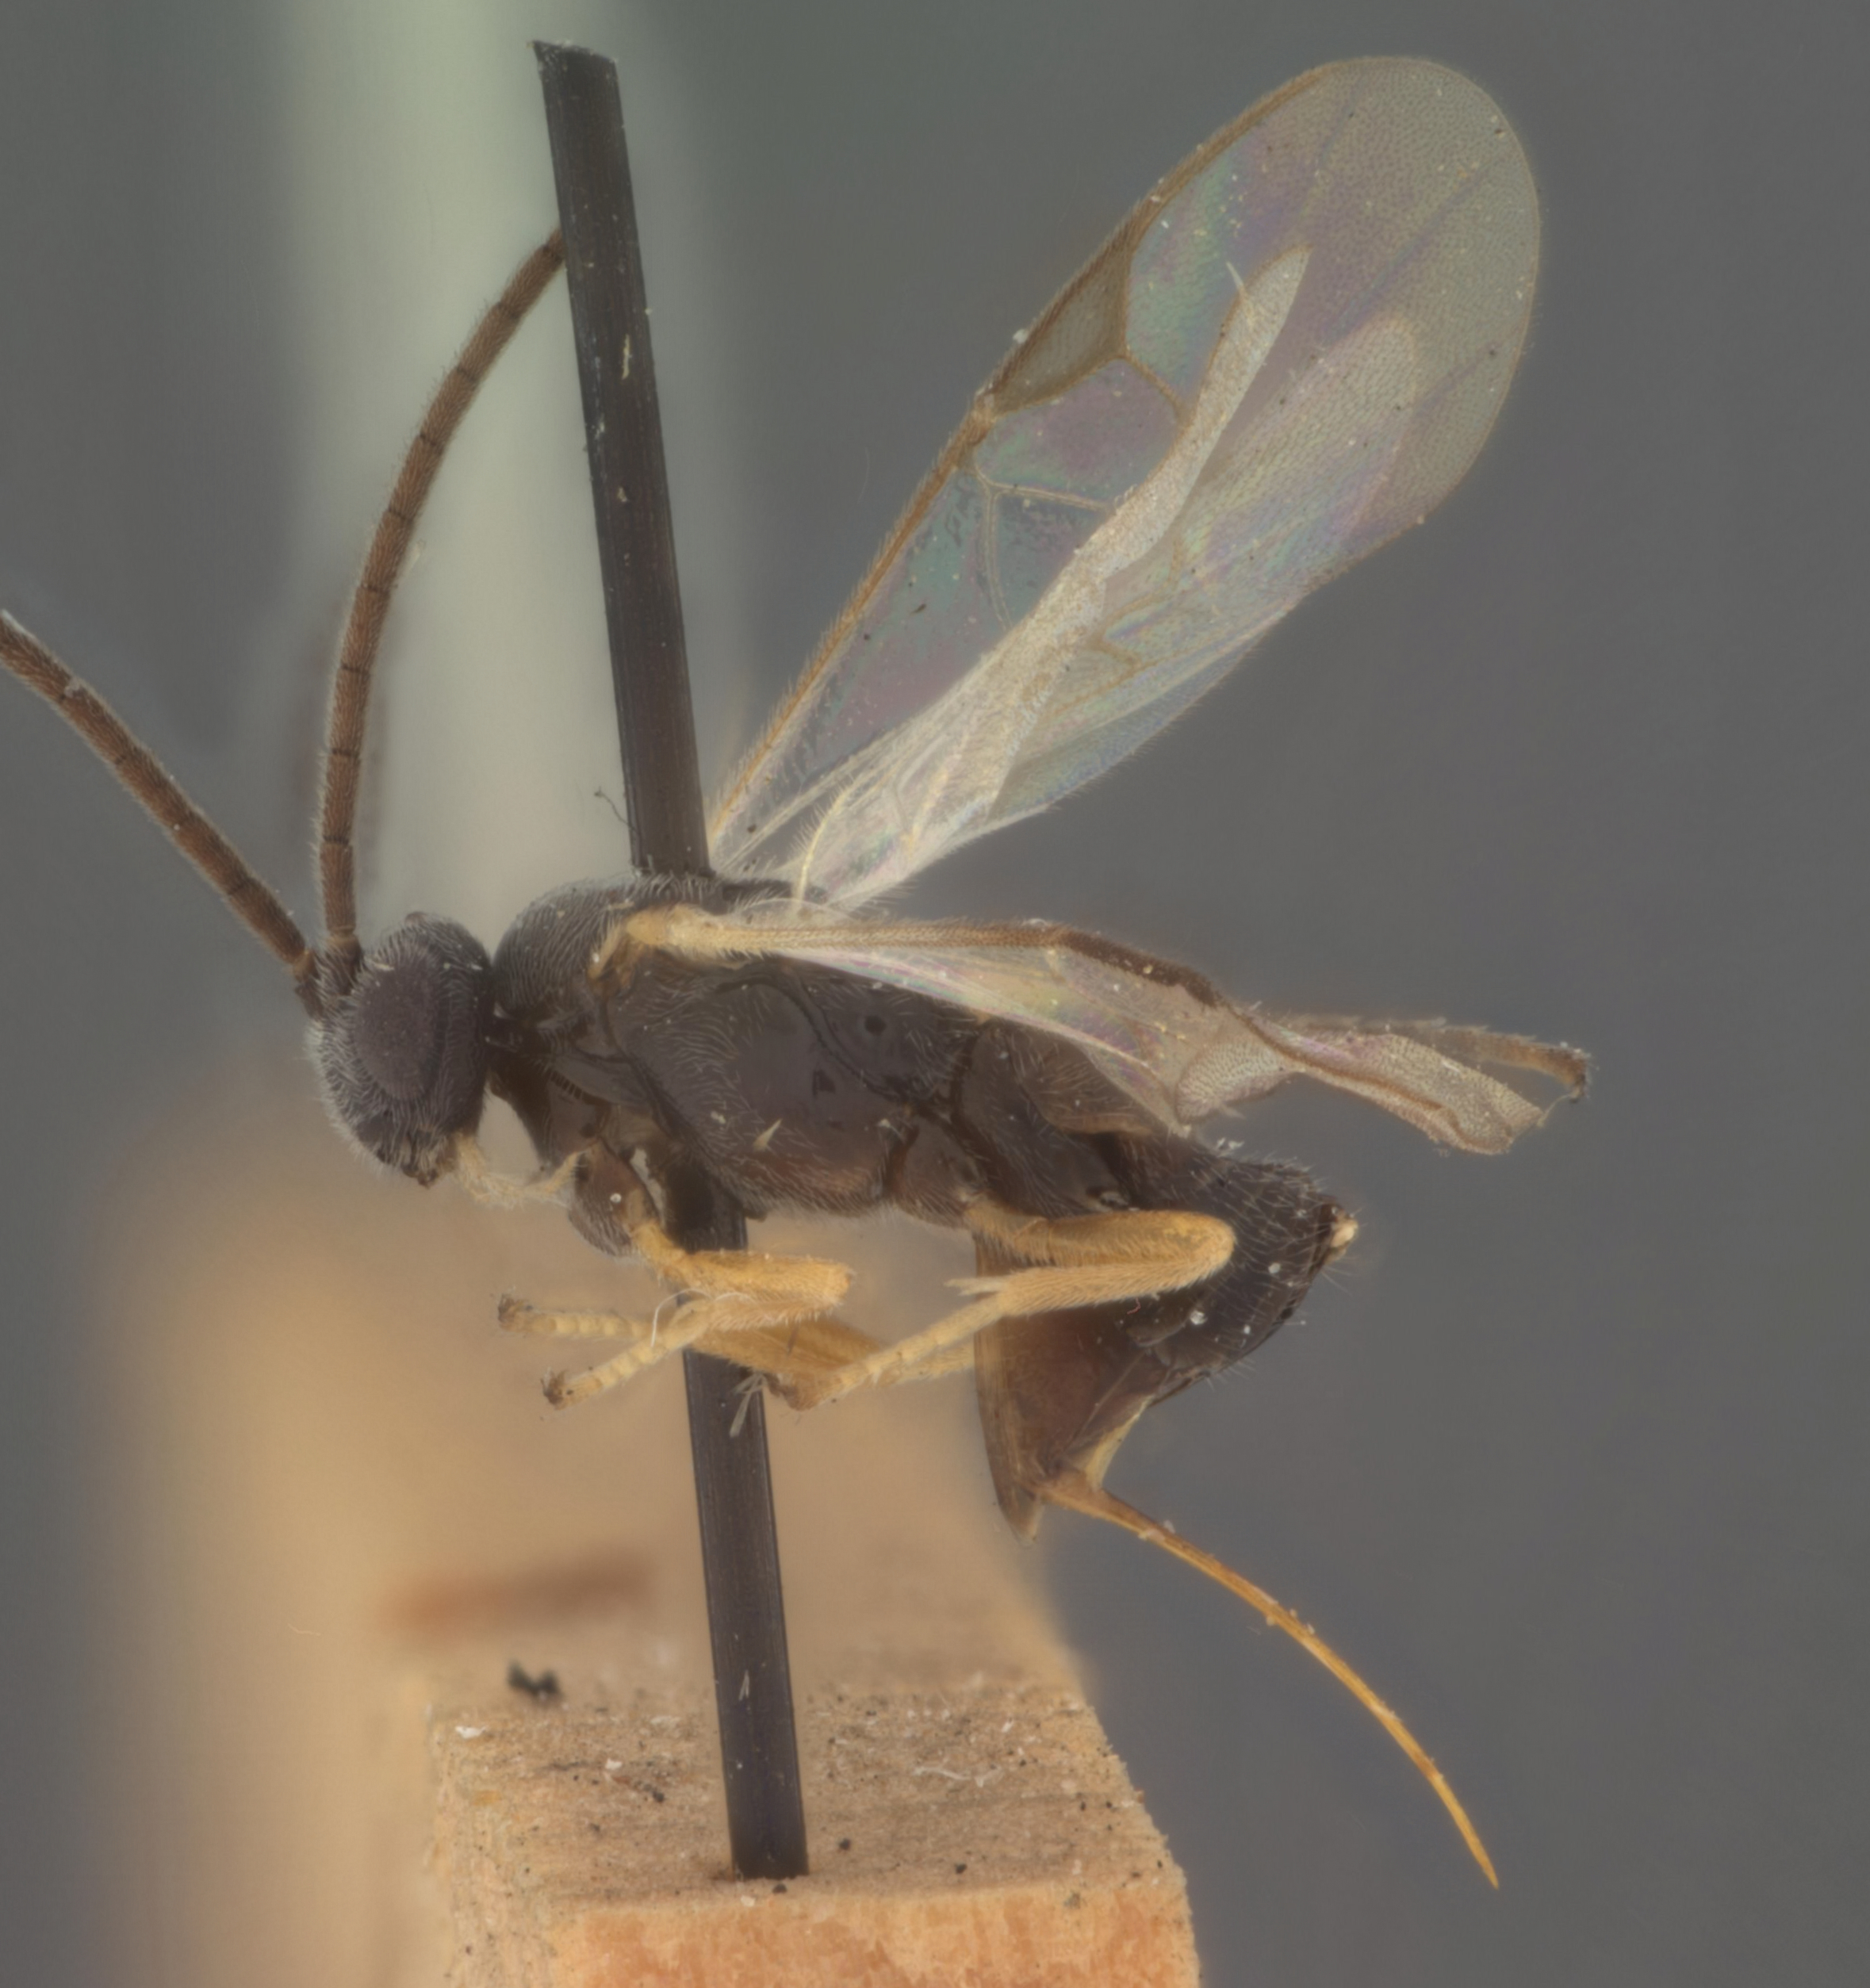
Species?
Apanteles polychrosidis
